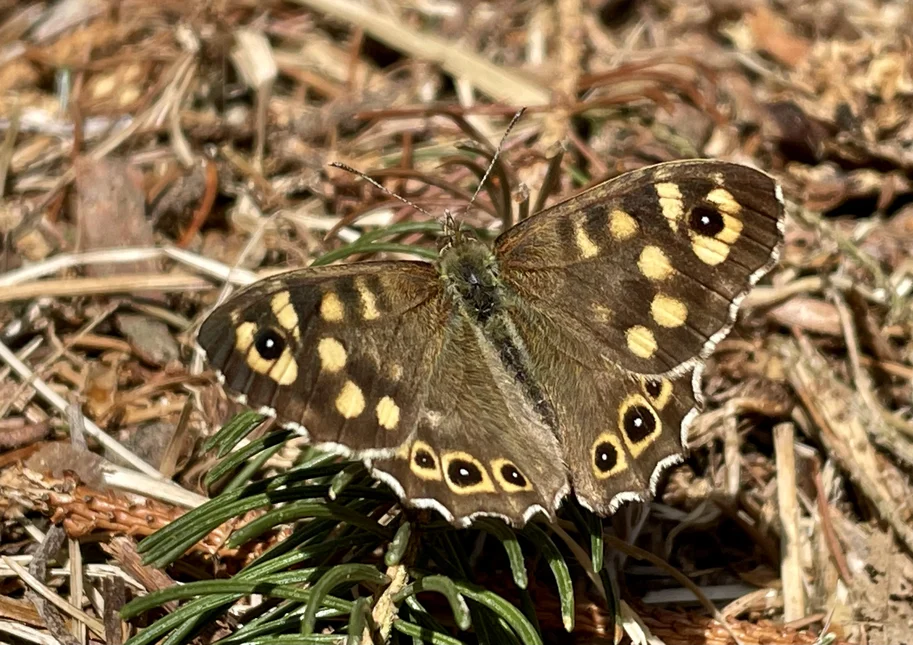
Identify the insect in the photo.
Pararge aegeria
